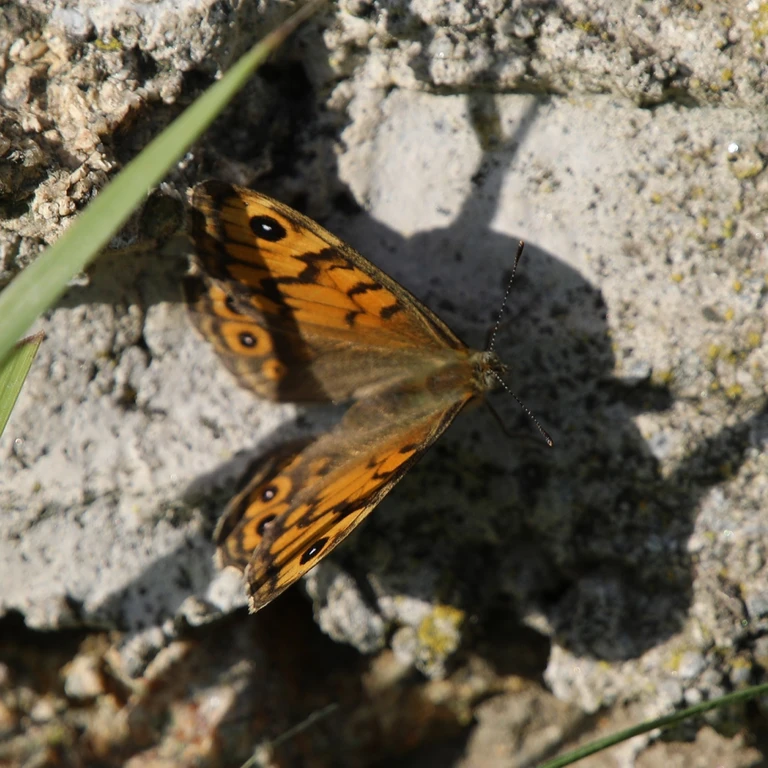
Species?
Lasiommata megera (also Pararge megera)
